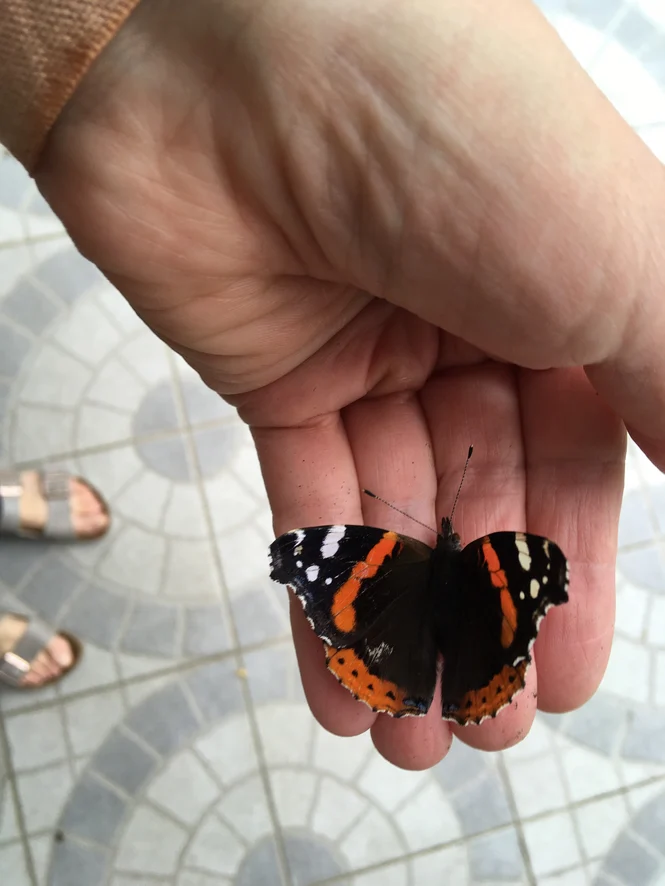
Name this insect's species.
Vanessa atalanta
